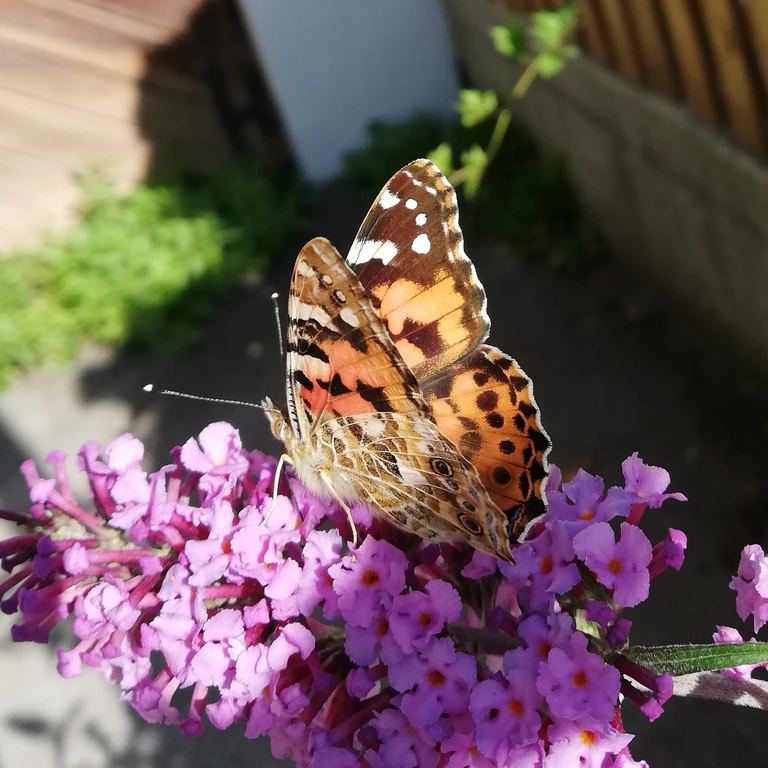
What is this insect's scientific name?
Vanessa cardui
